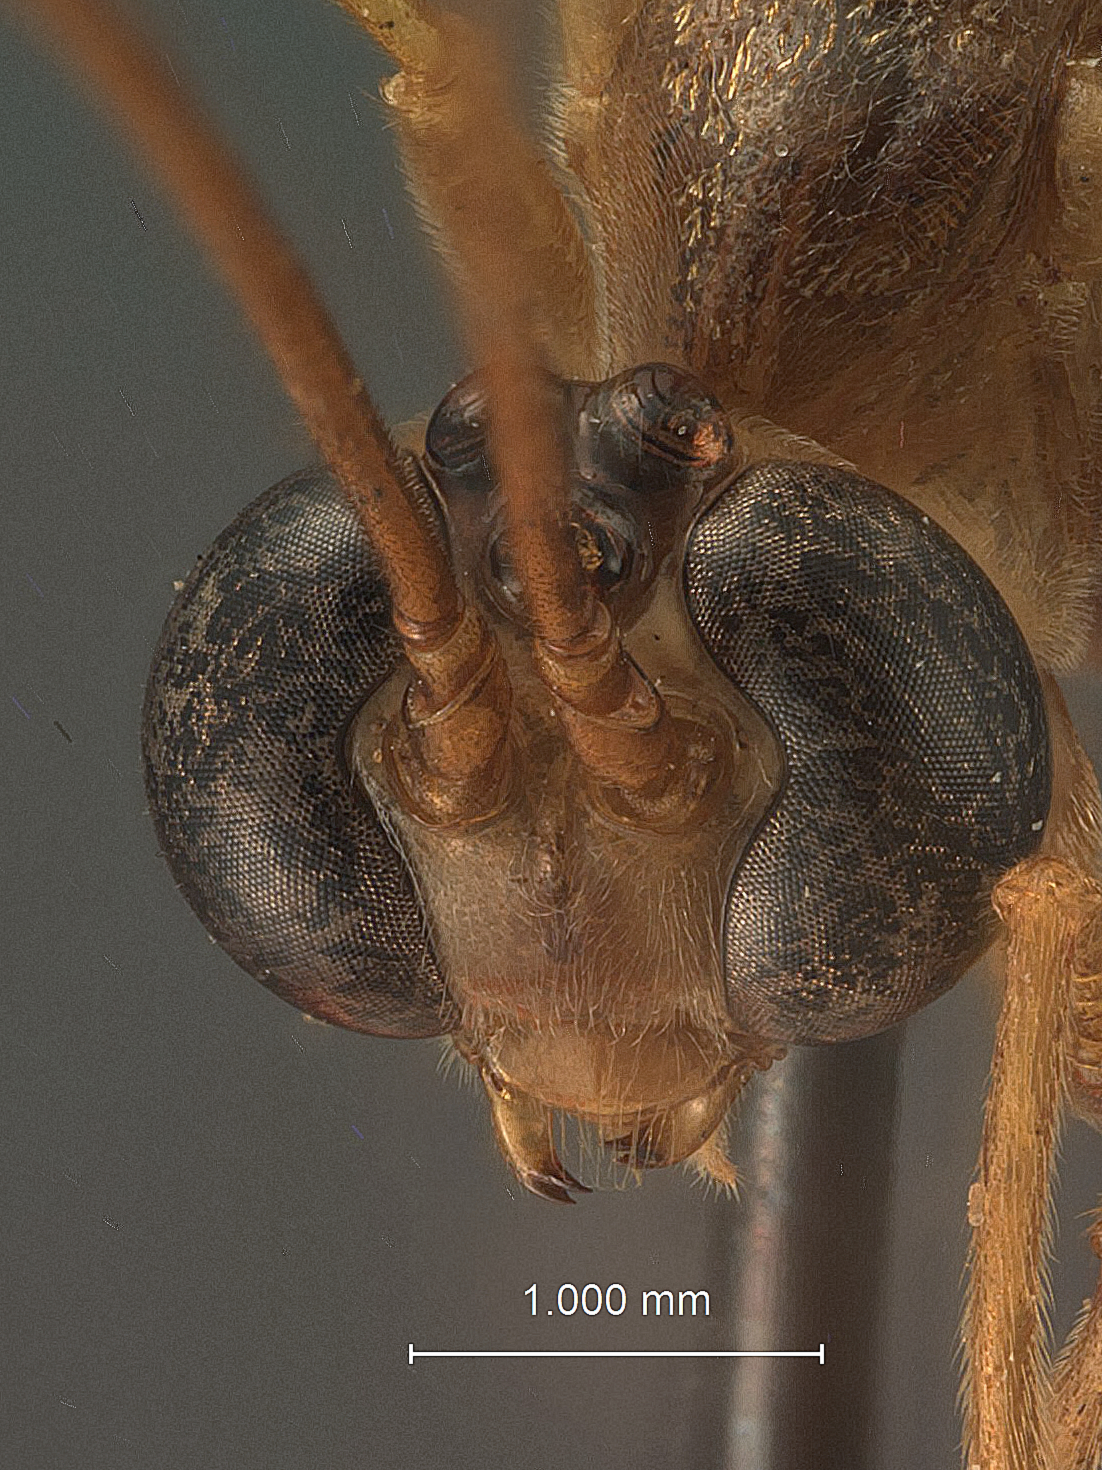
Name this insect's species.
Enicospilus aylax
